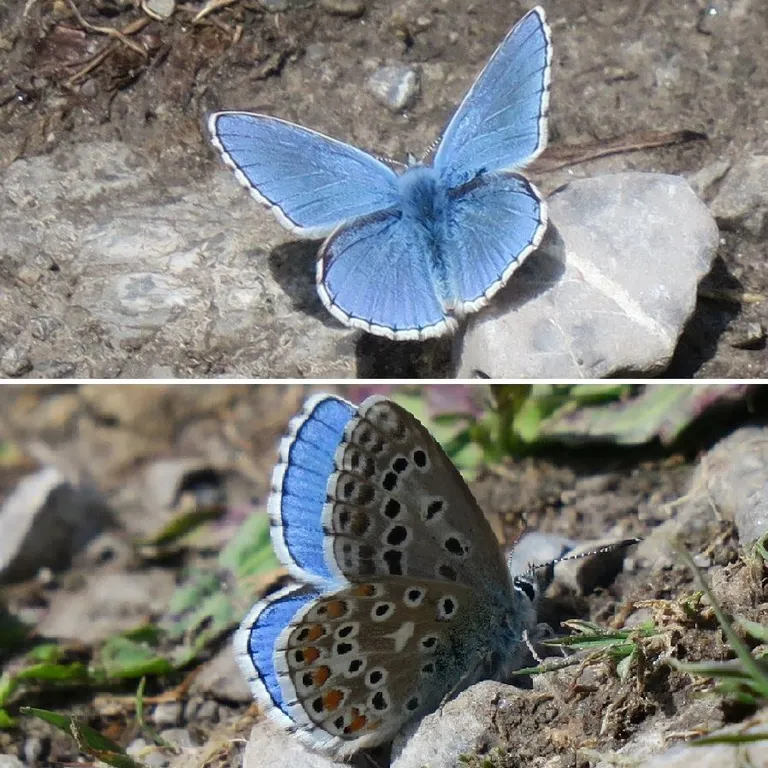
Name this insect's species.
Lysandra bellargus
